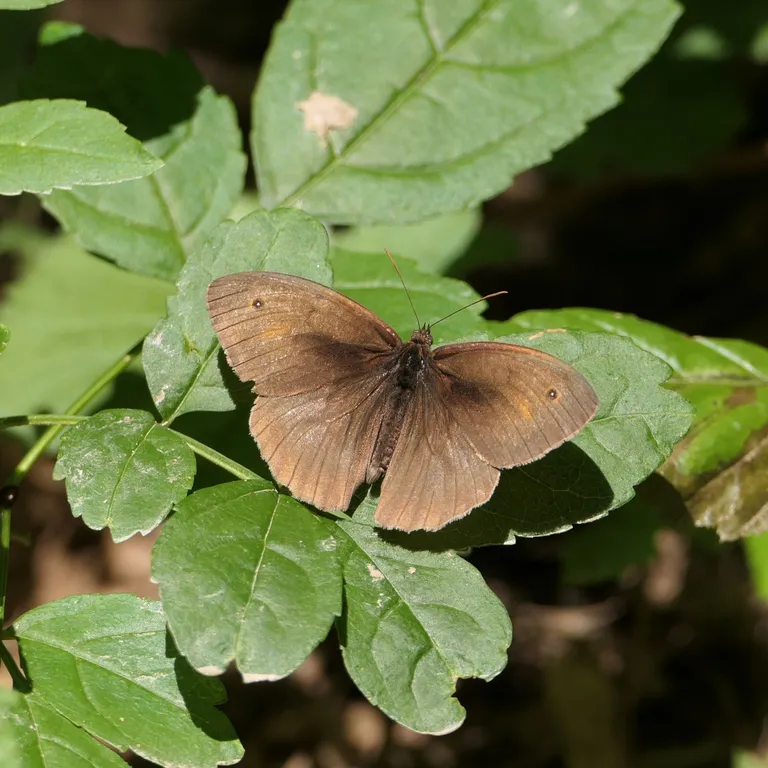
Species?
Maniola jurtina
